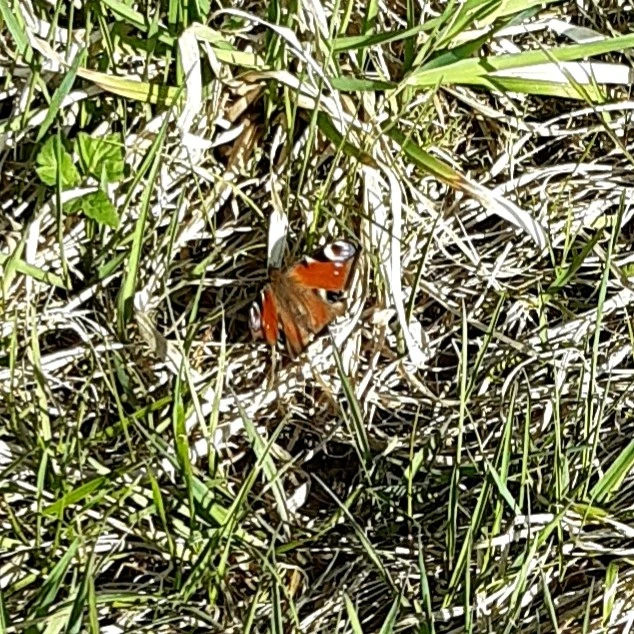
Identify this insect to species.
Aglais io
